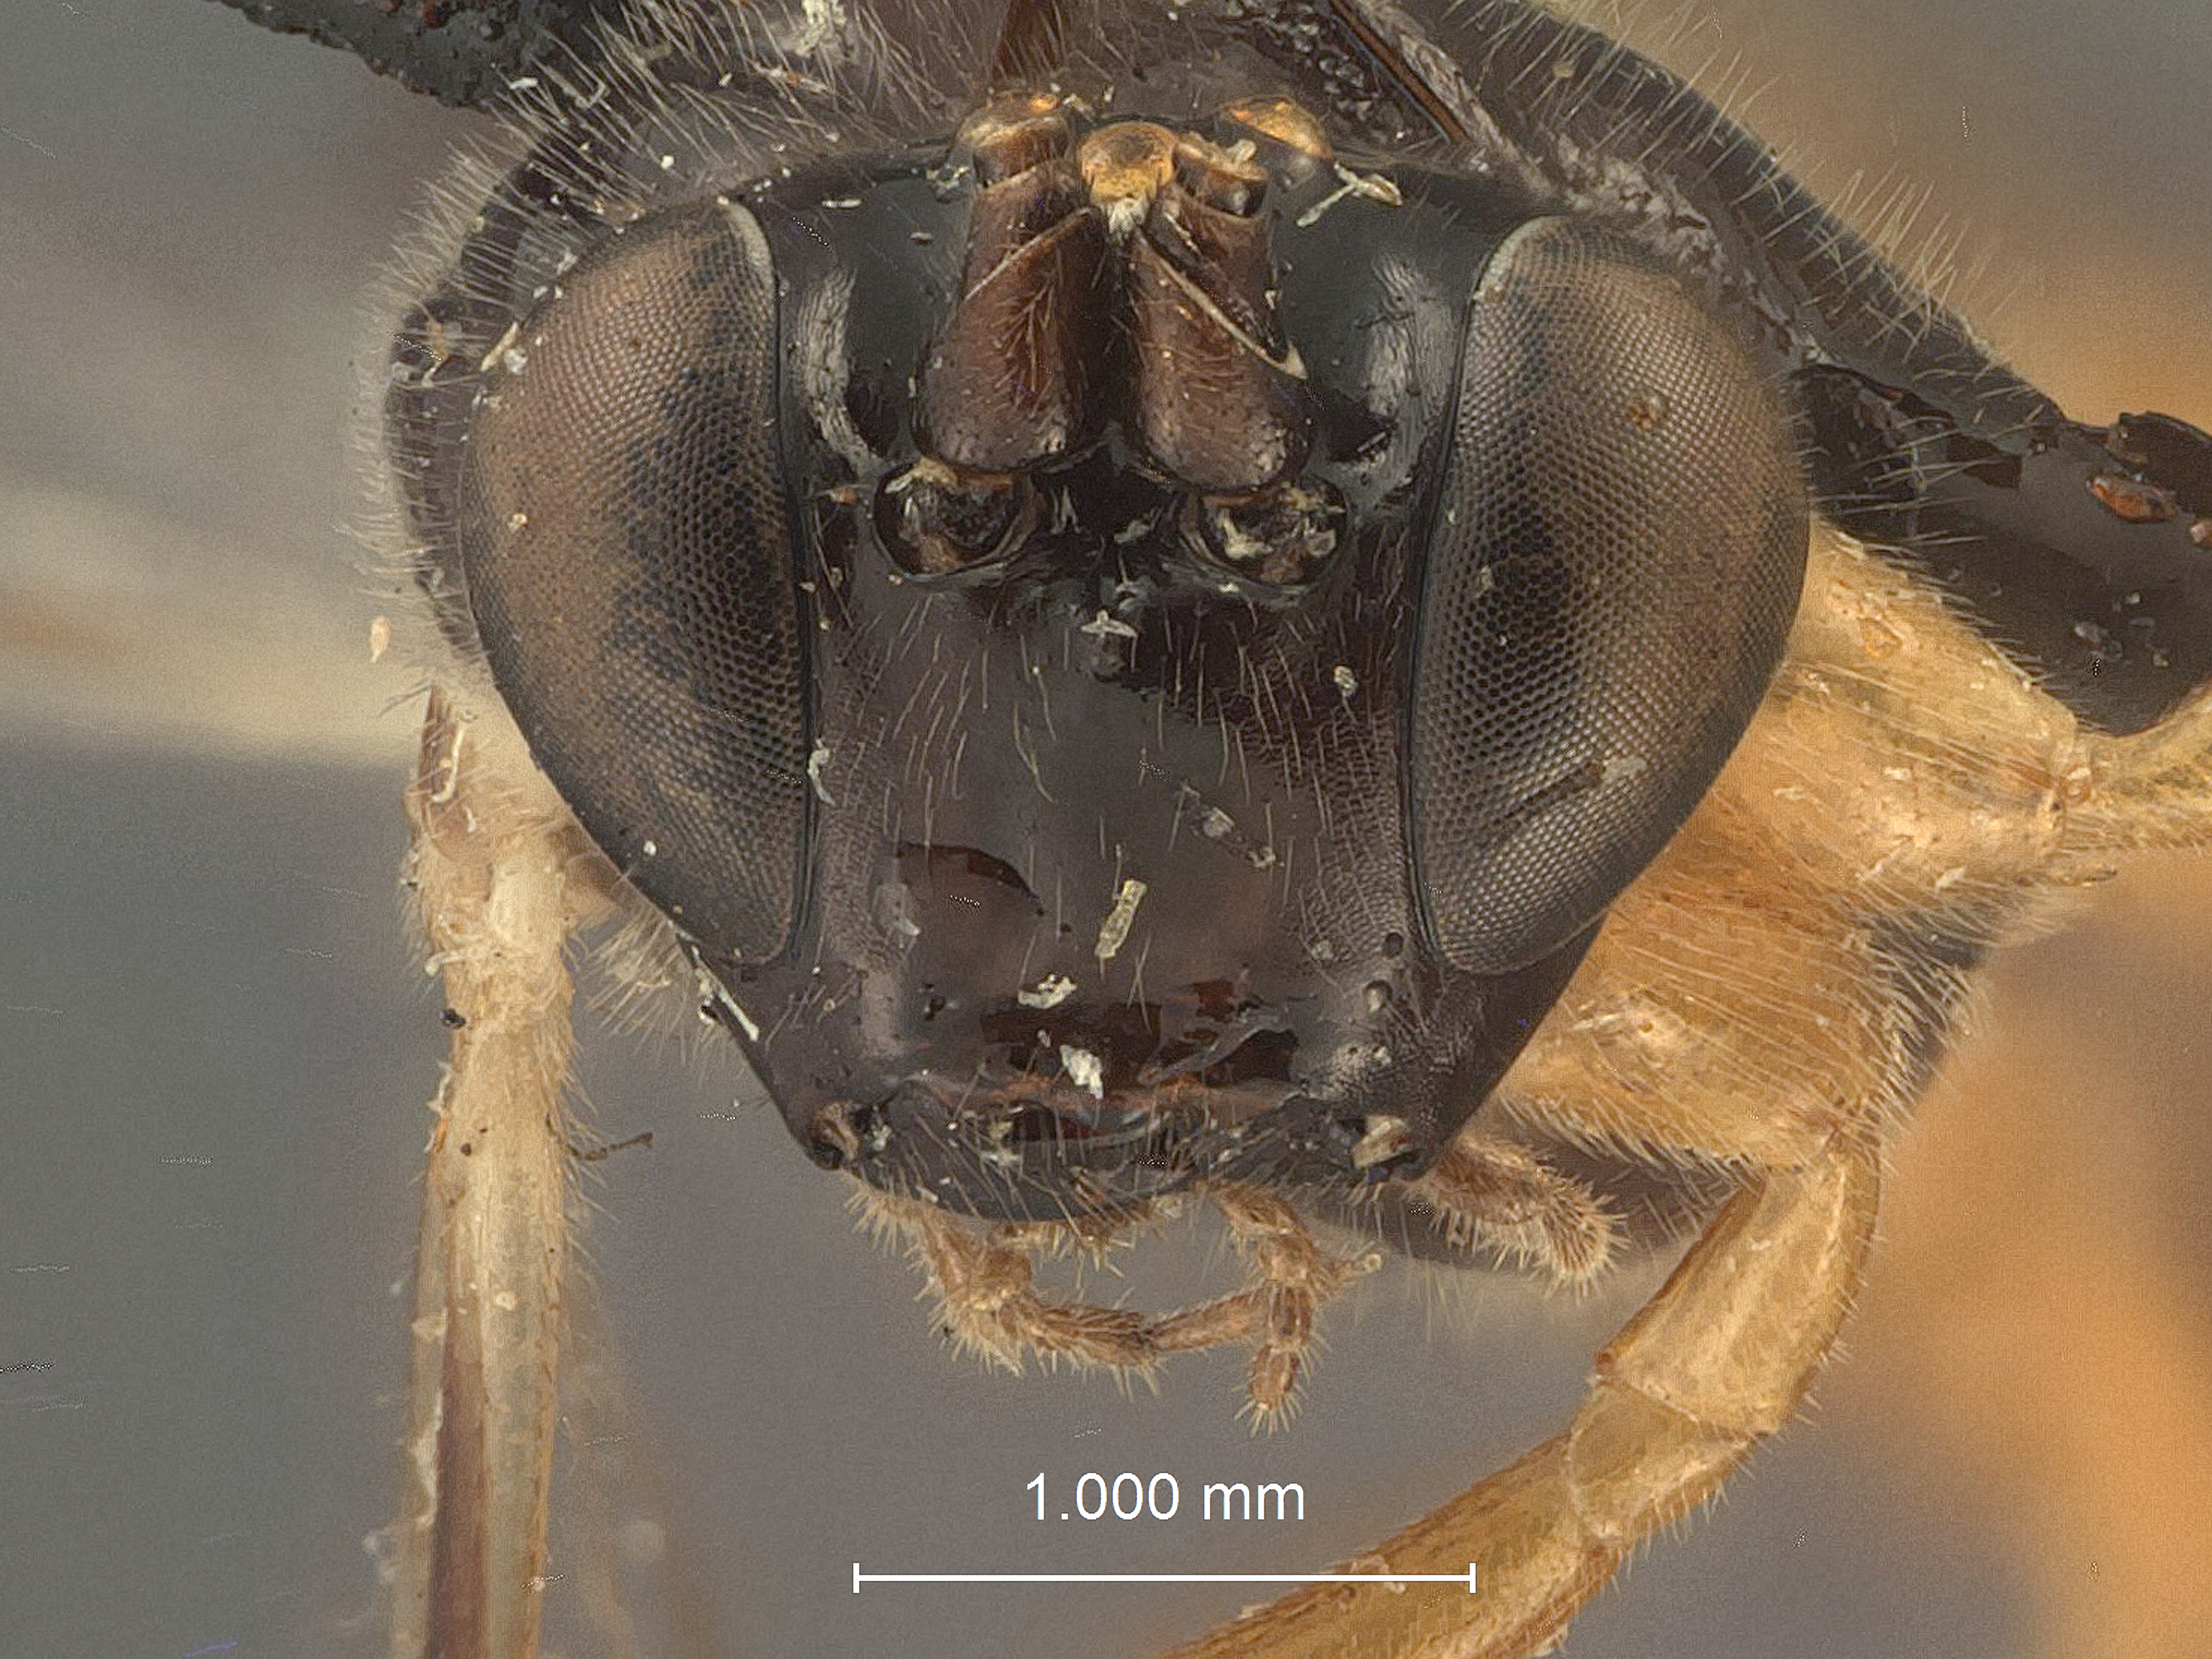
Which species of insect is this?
Coleocentrus minor
